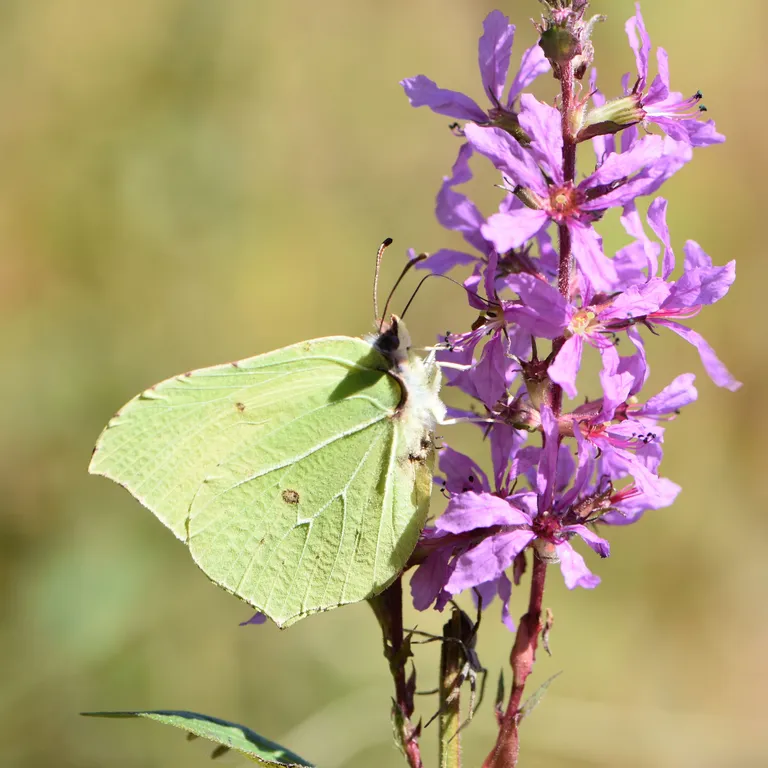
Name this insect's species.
Gonepteryx rhamni
